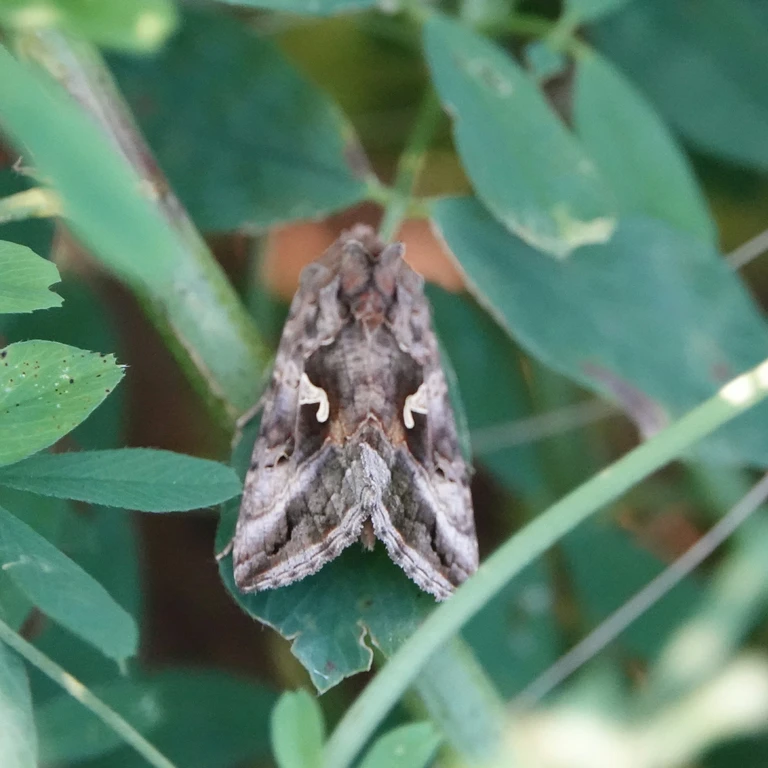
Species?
Autographa gamma
